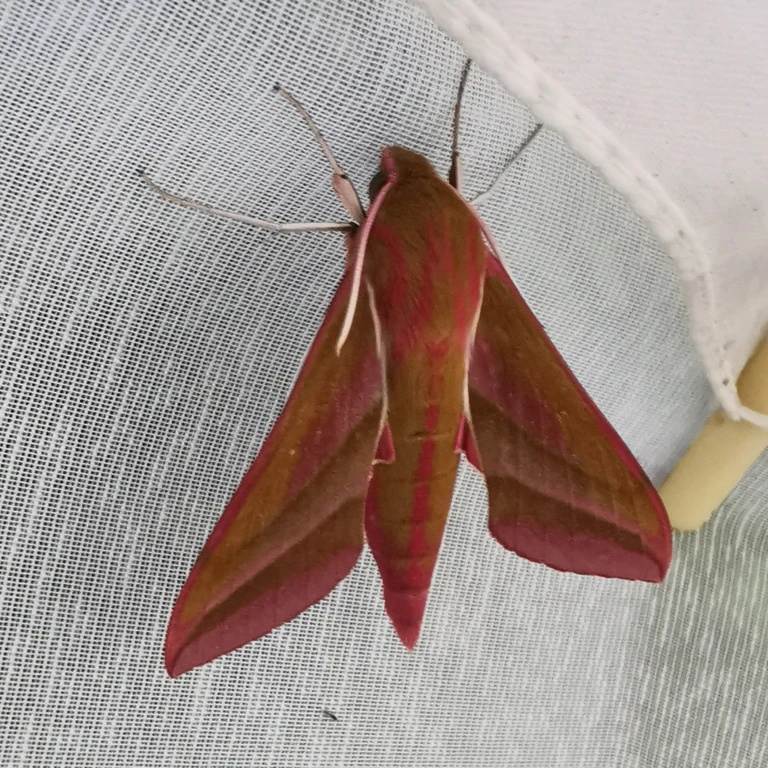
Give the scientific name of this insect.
Deilephila elpenor
